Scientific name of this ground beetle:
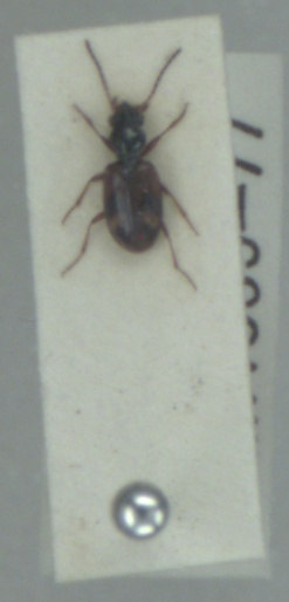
Bembidion articulatum
